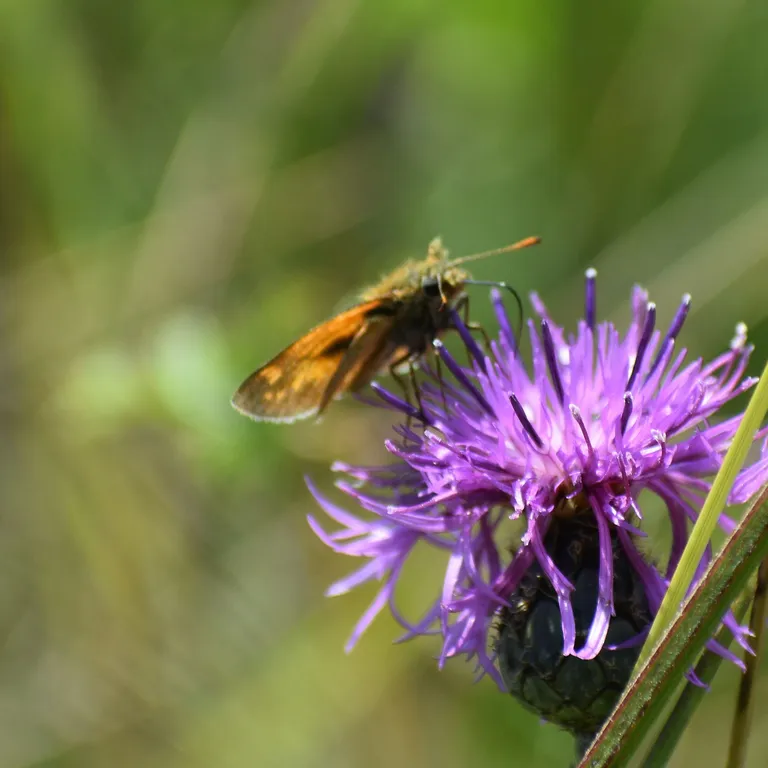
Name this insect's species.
Ochlodes sylvanus (also Ochlodes venata)
